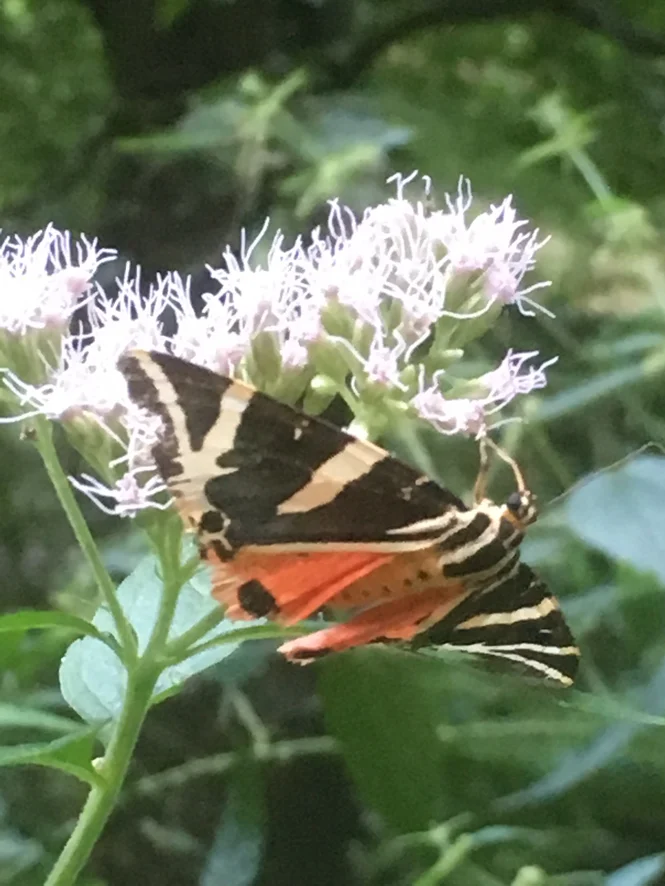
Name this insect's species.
Euplagia quadripunctaria
